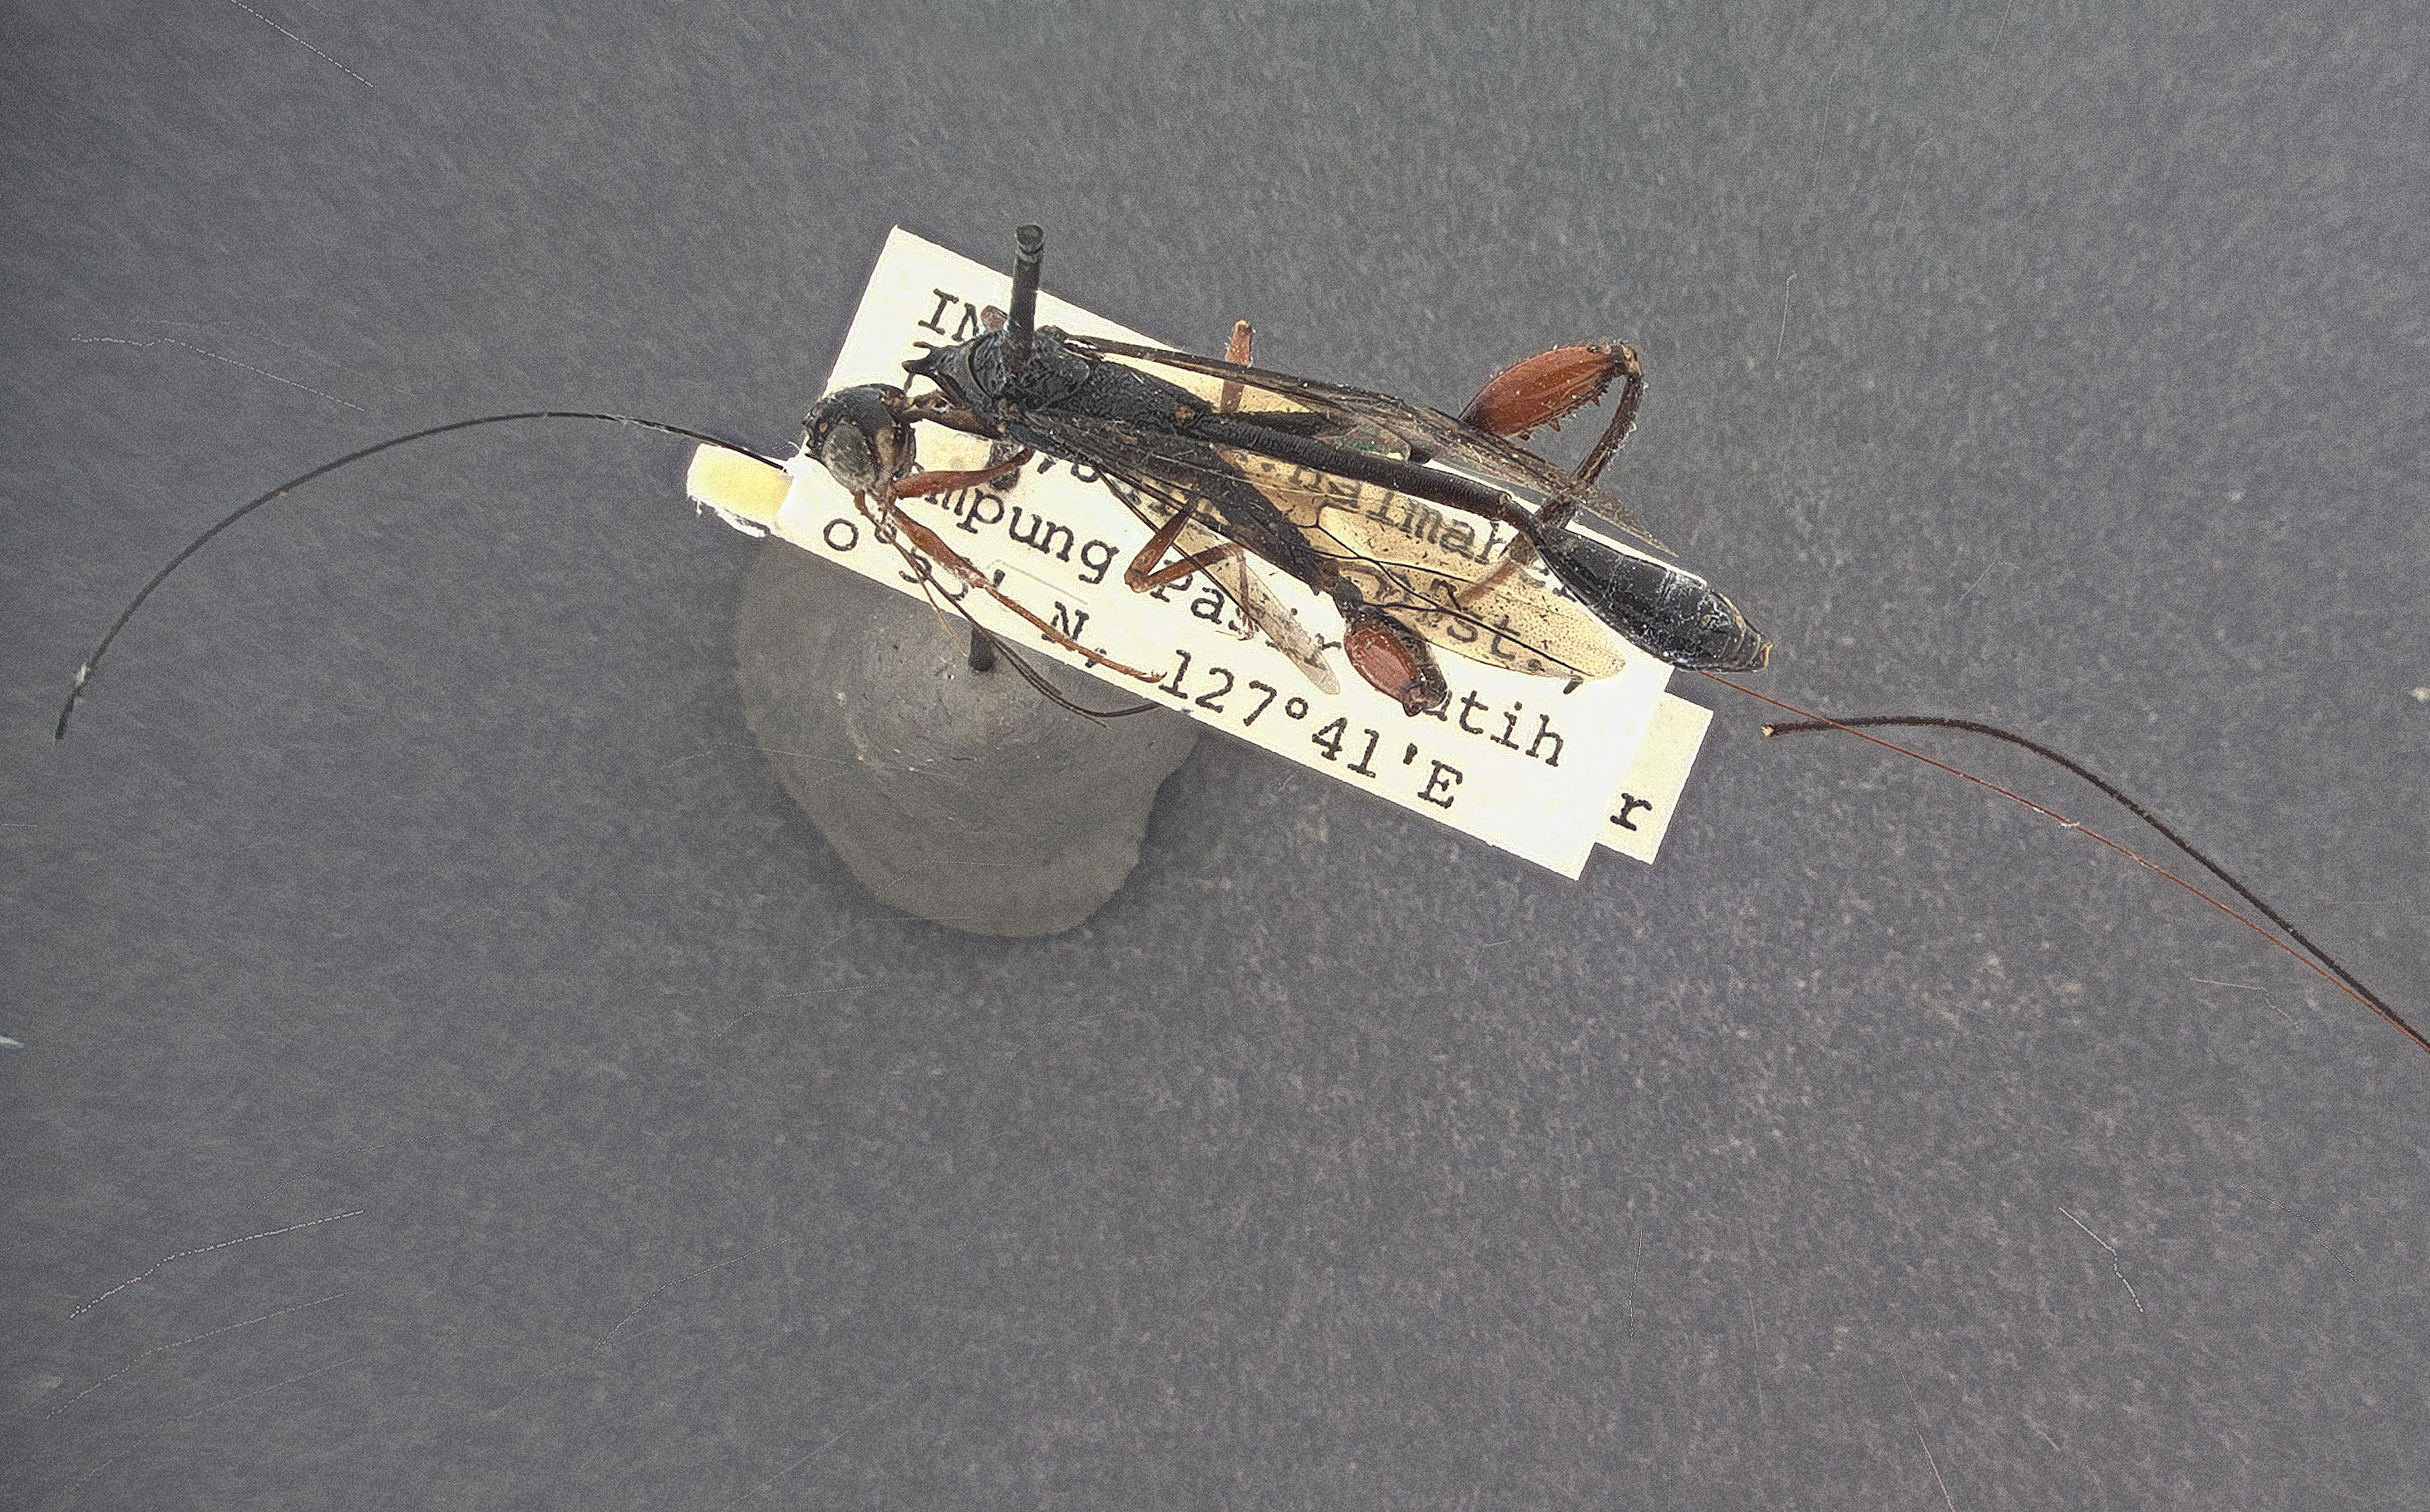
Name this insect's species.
Parastephanellus schaetzeli
